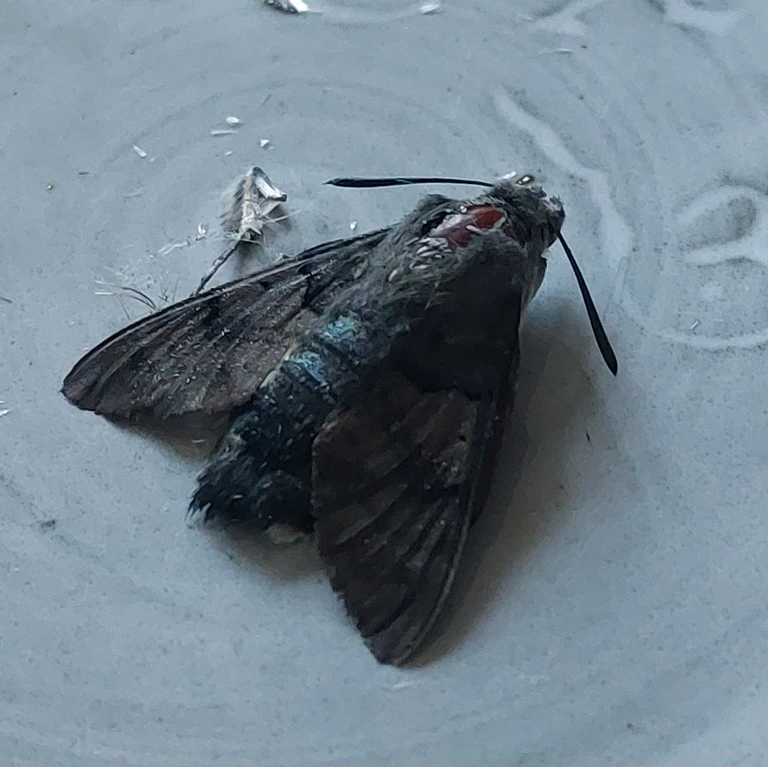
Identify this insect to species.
Macroglossum stellatarum
